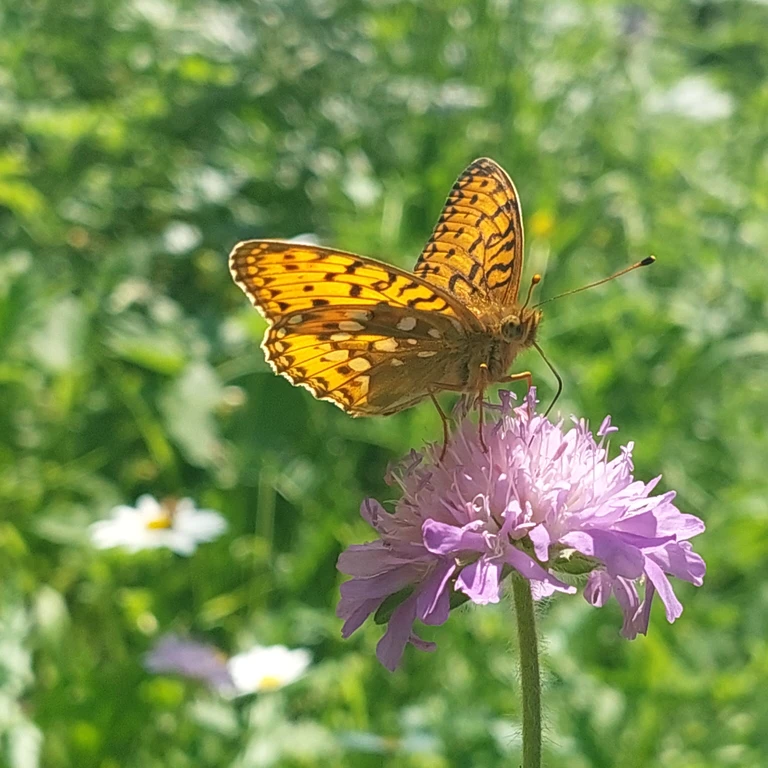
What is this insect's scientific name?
Speyeria aglaja
